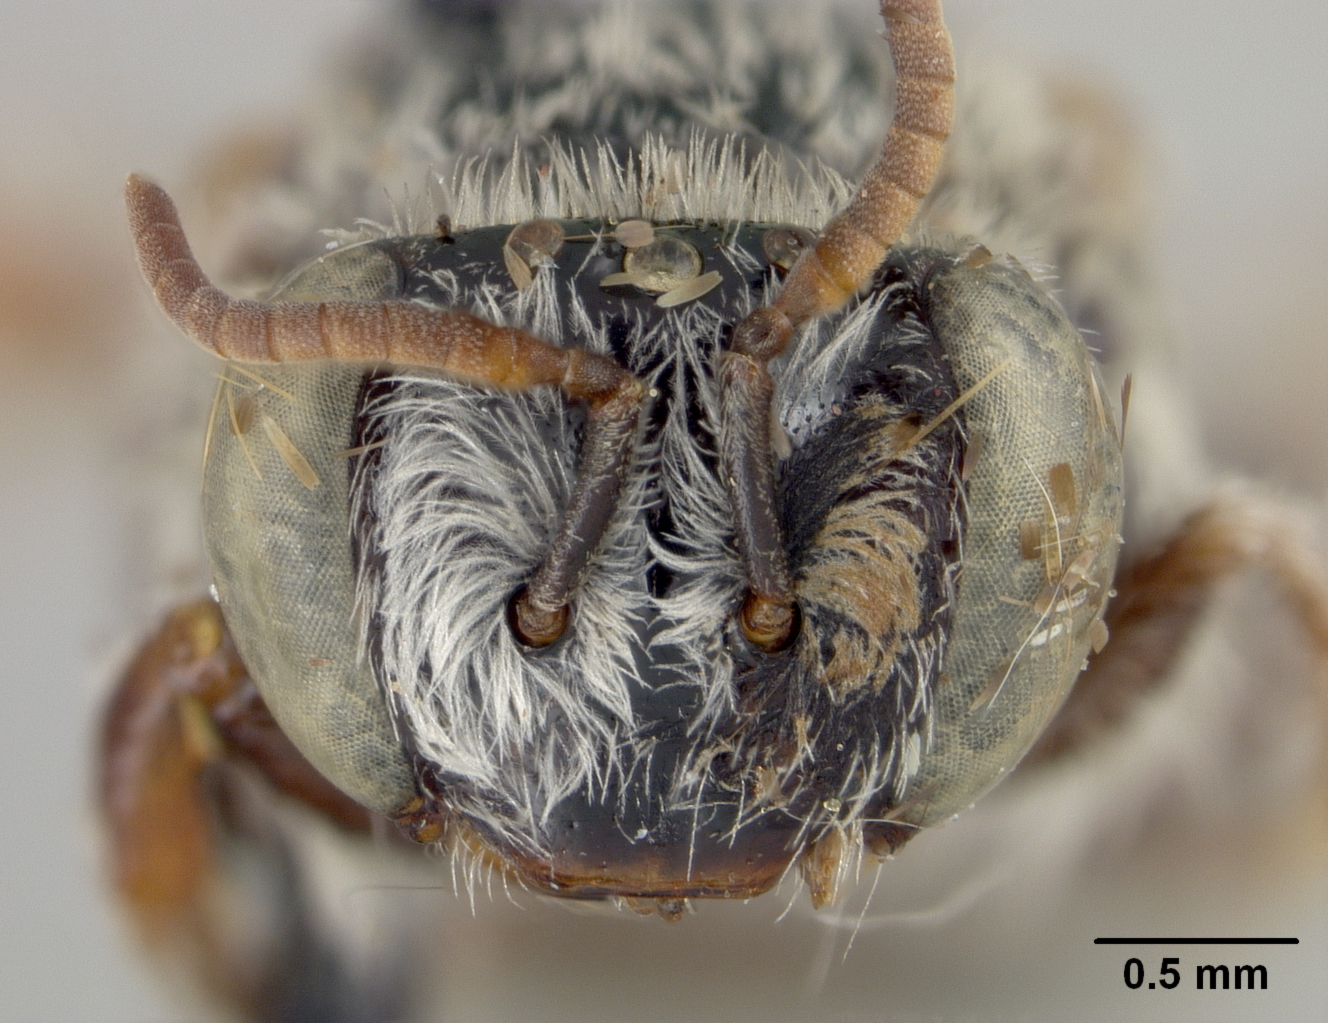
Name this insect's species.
Exomalopsis giacomellii
